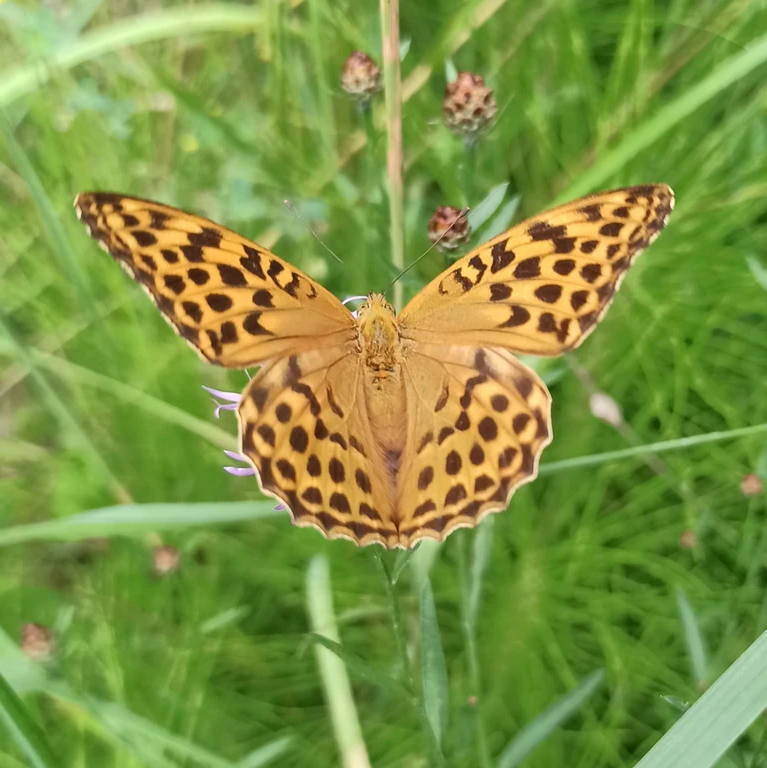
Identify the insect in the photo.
Argynnis paphia
